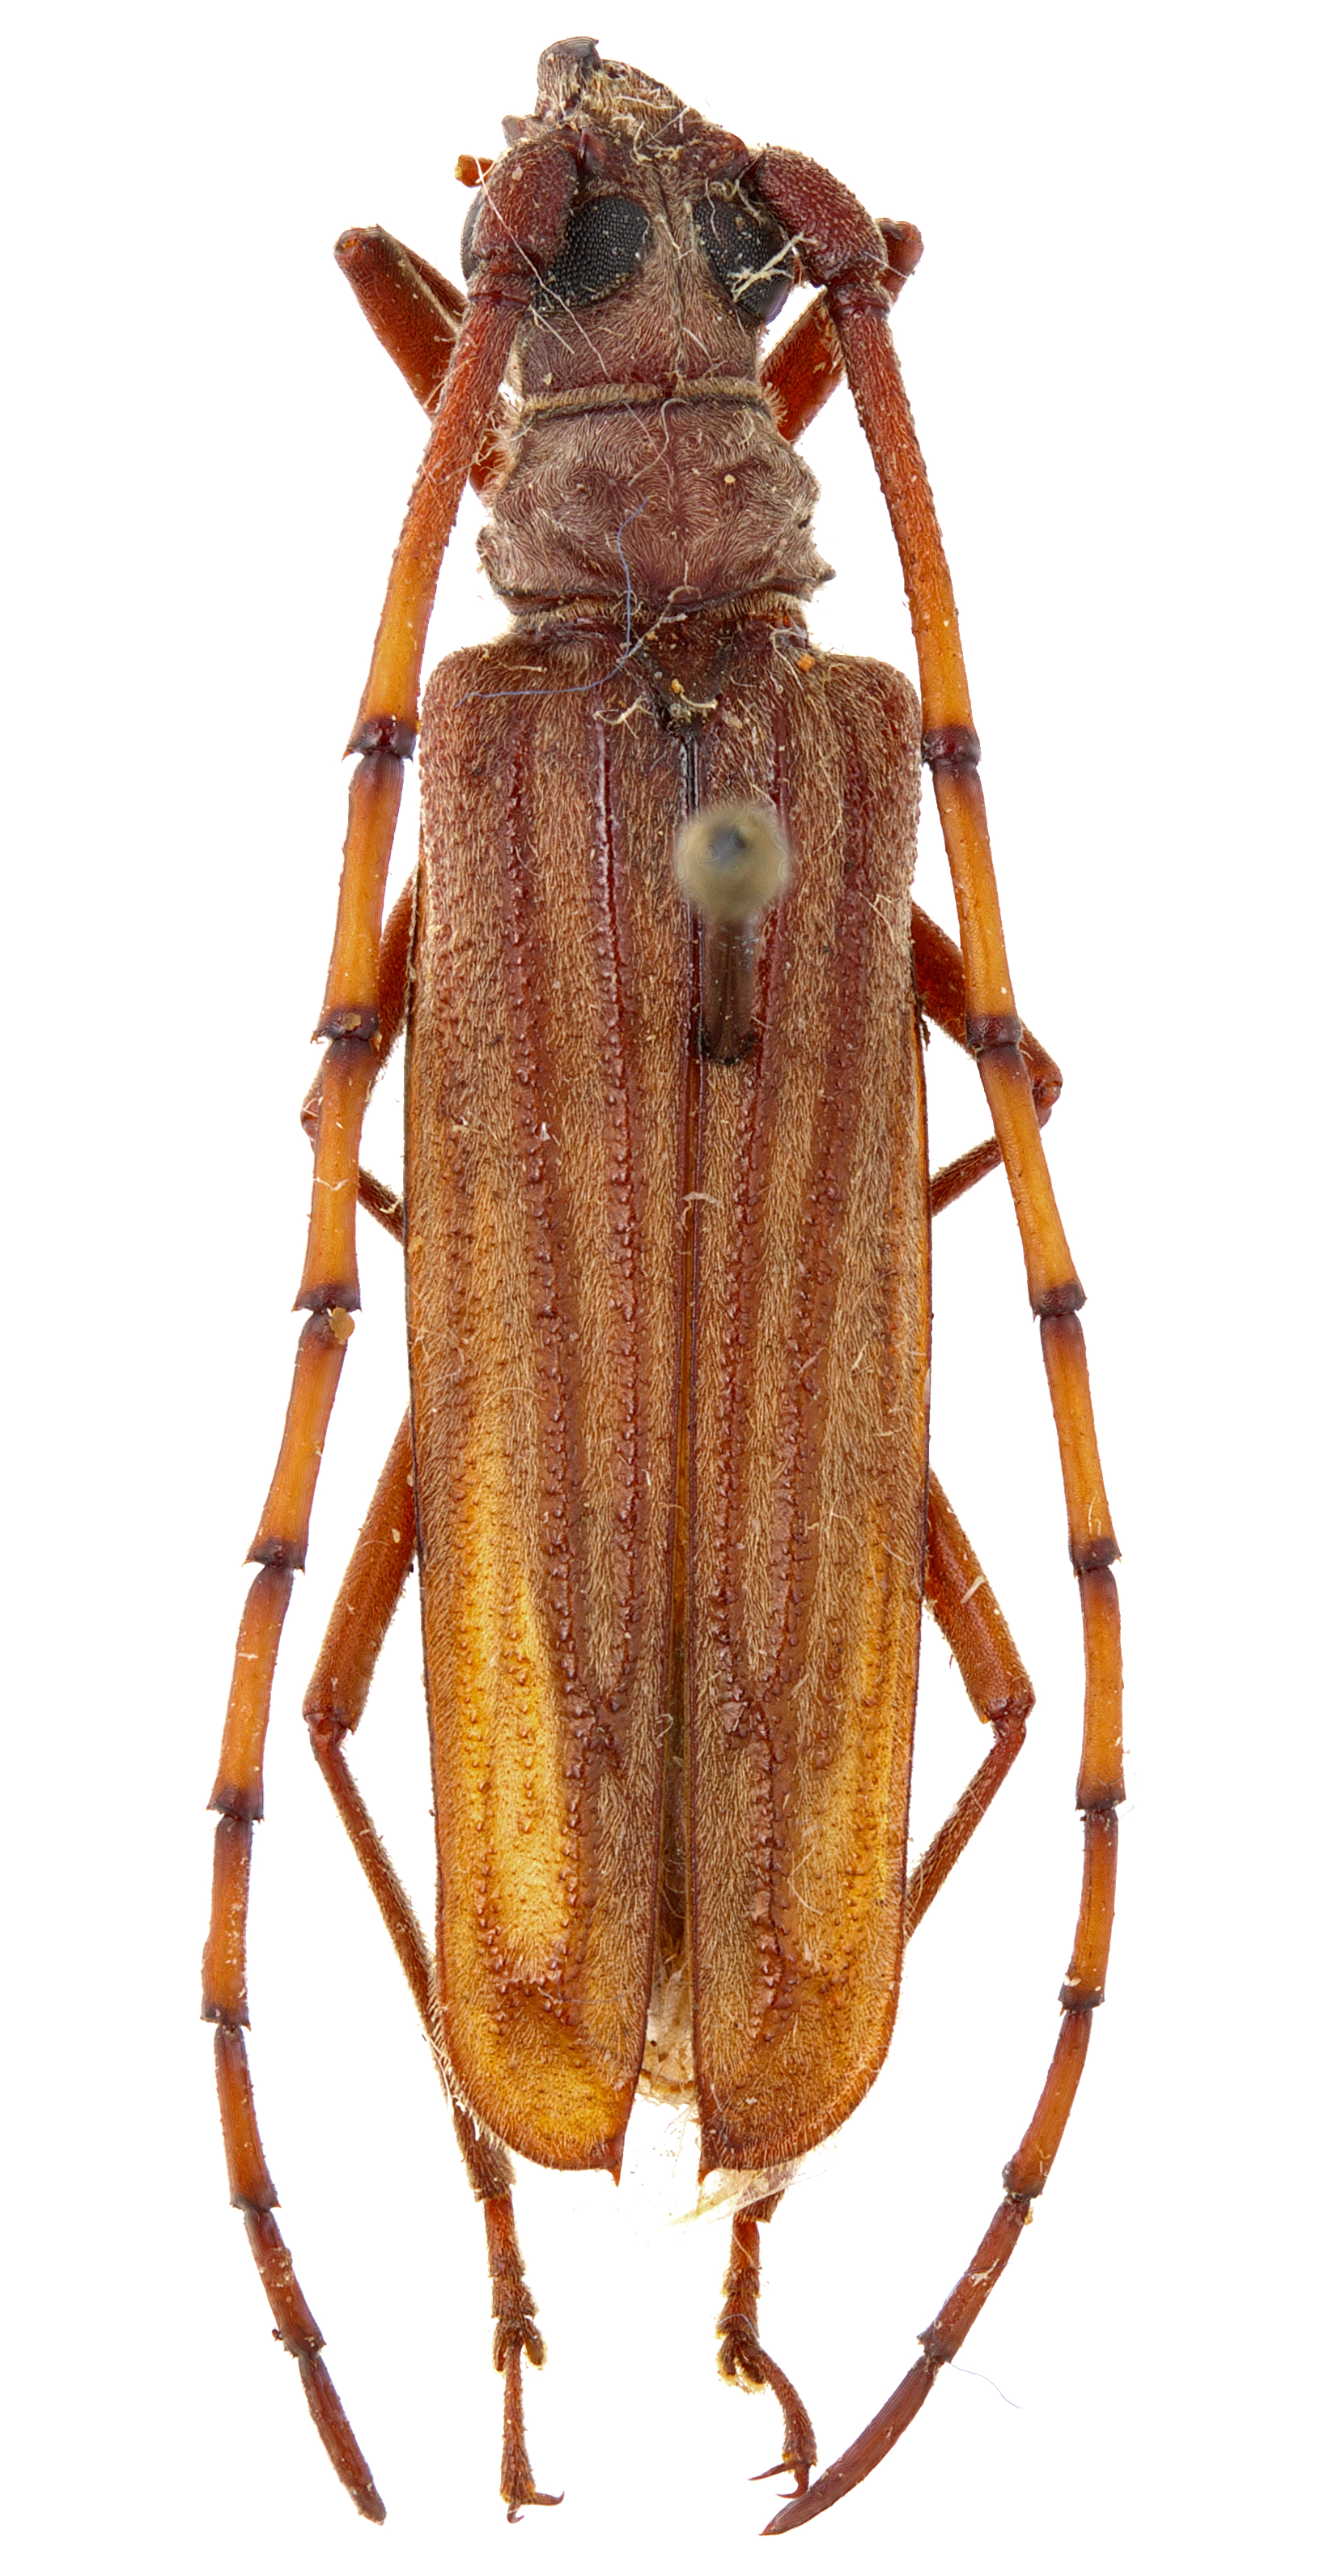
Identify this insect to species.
Aegolipton kolleri
